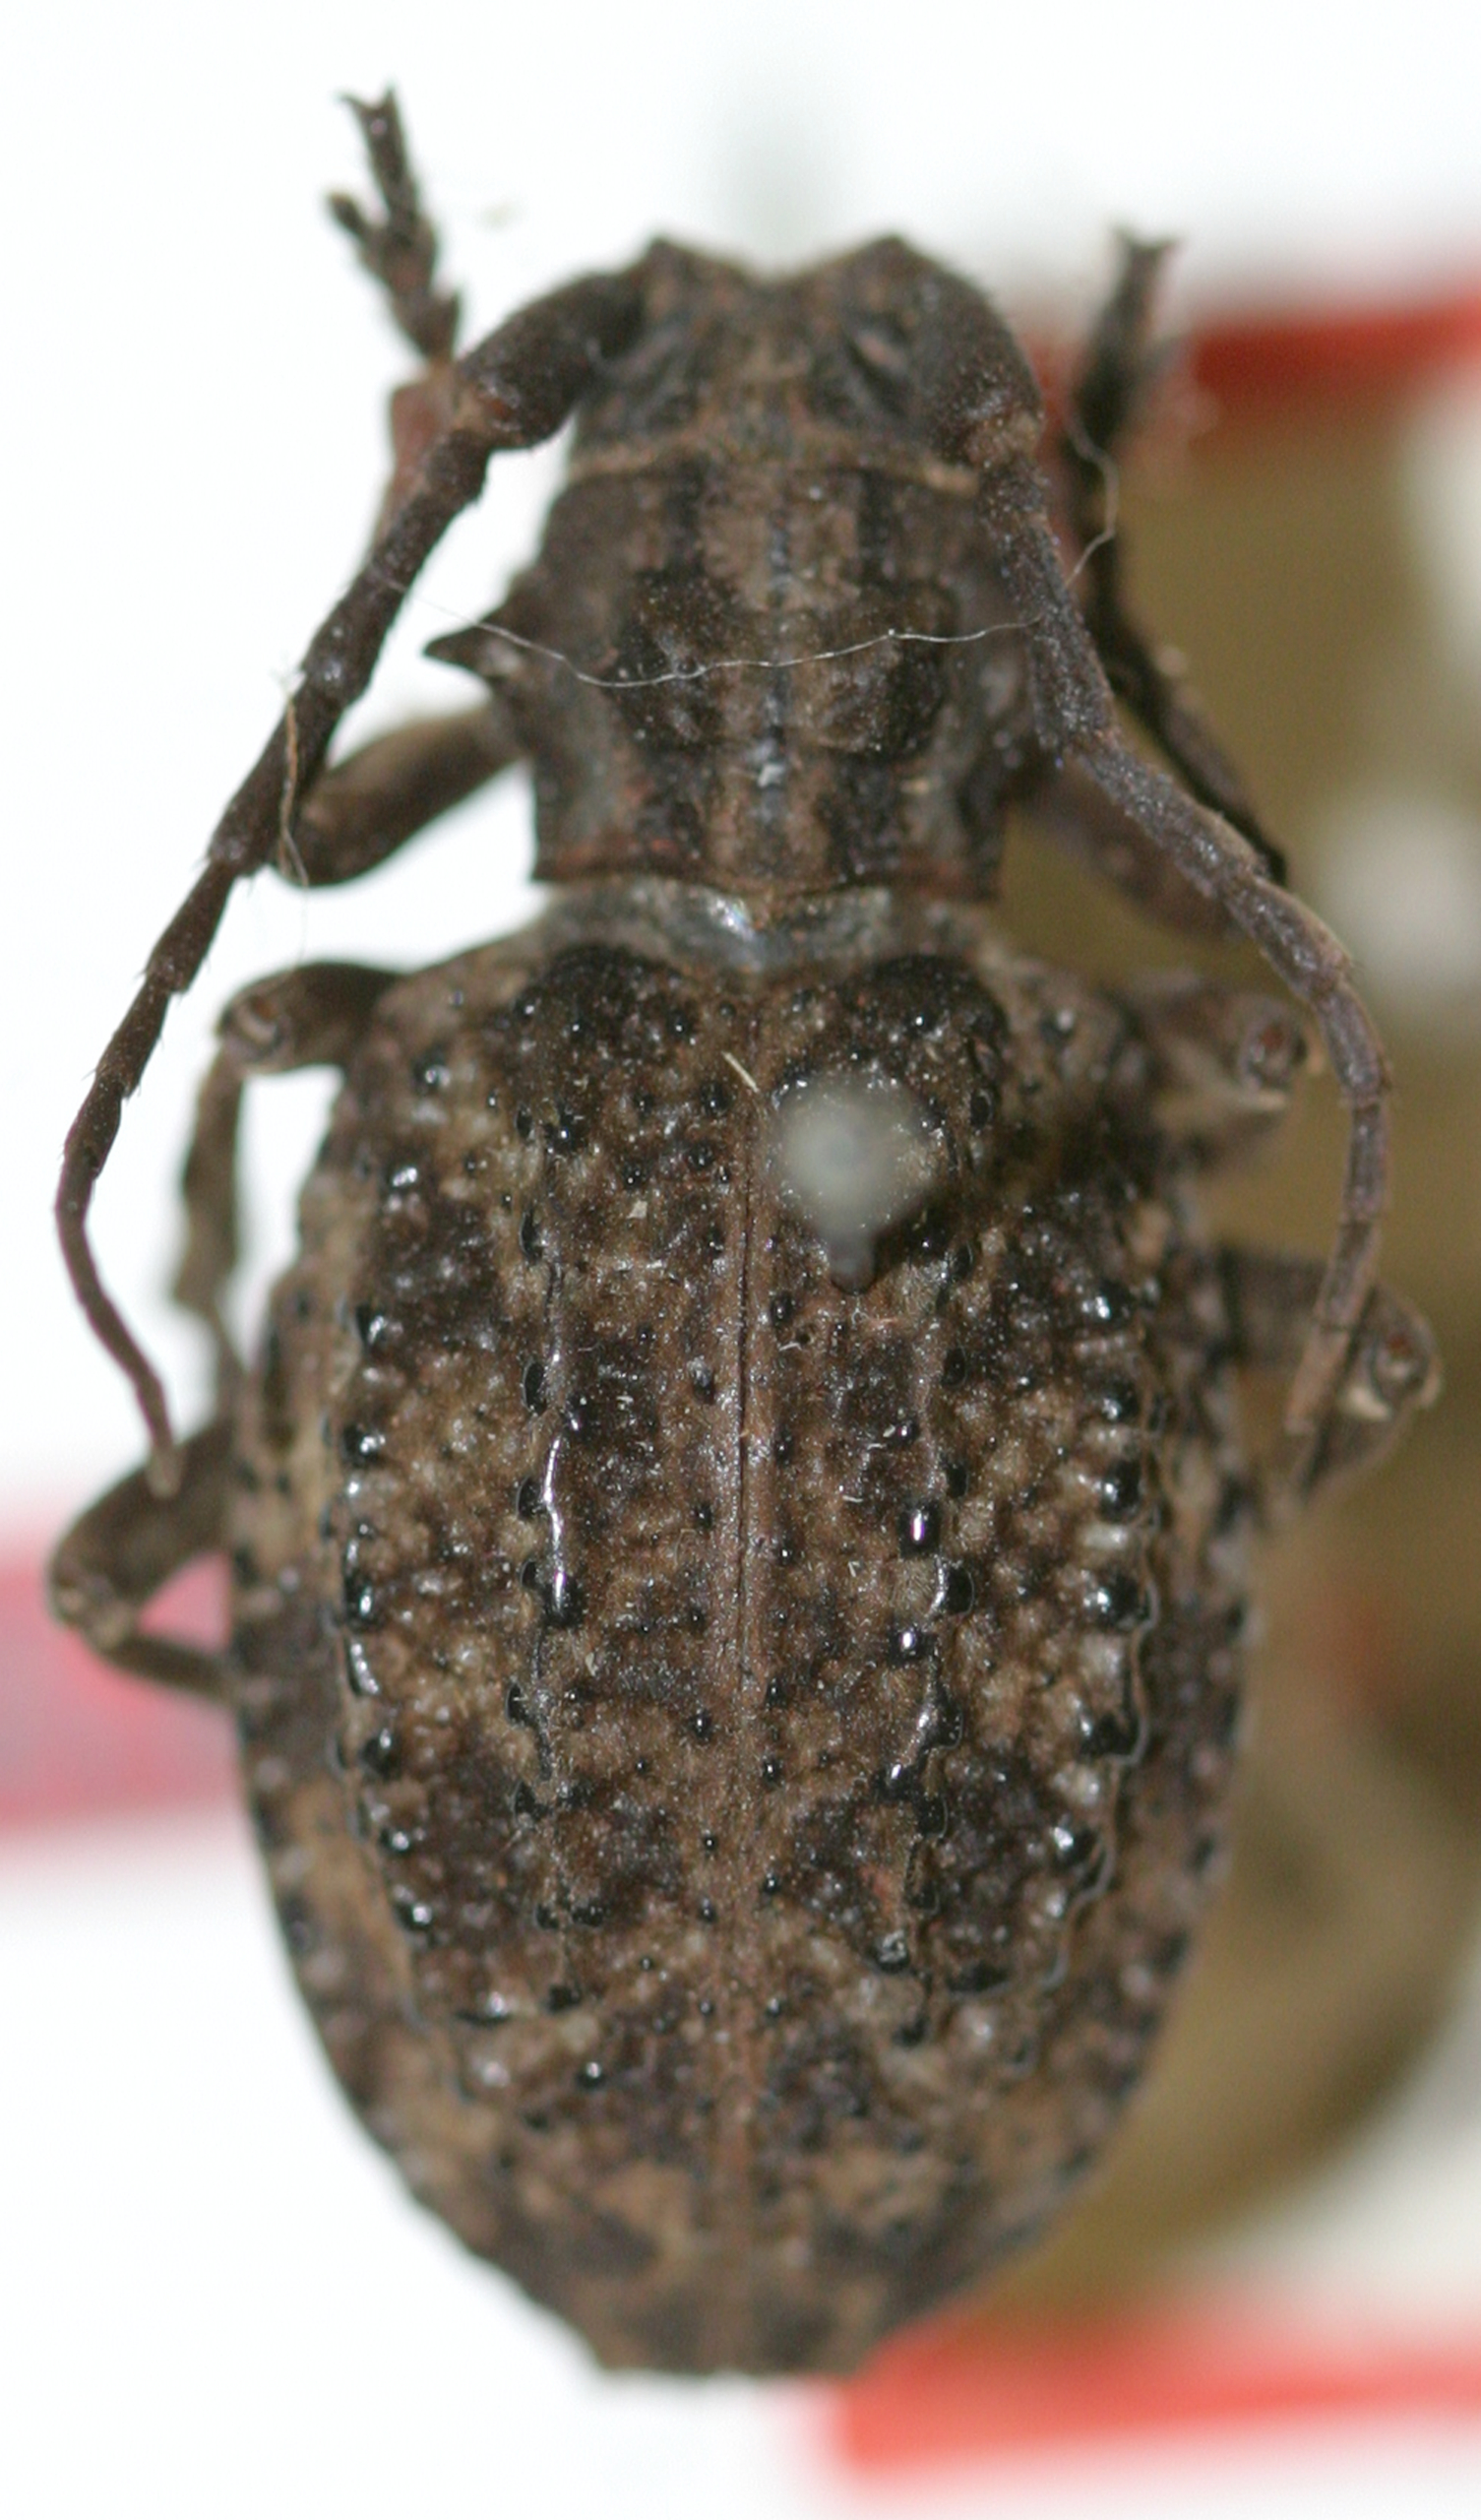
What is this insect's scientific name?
Phantasis sansibarica
